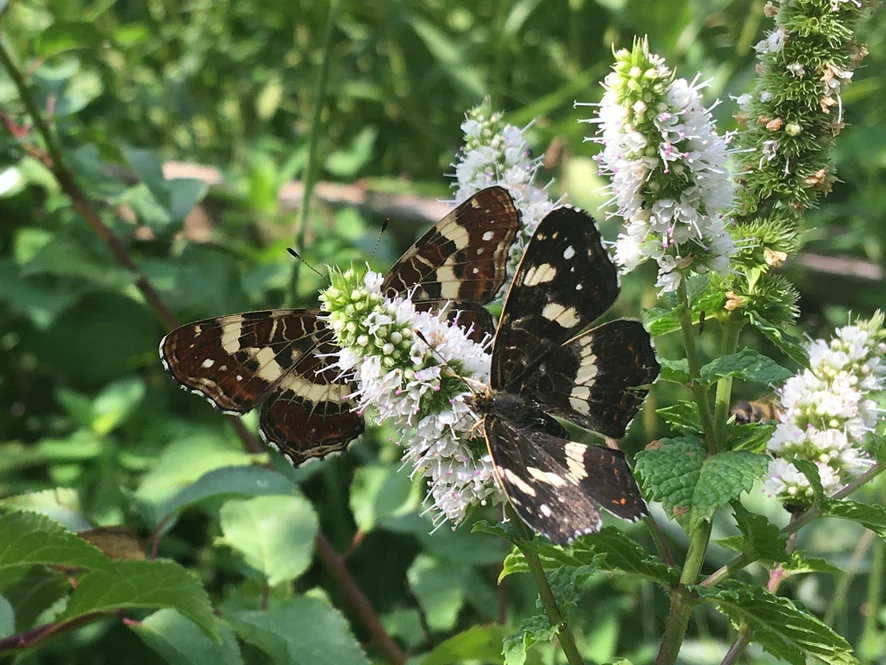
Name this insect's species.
Araschnia levana
